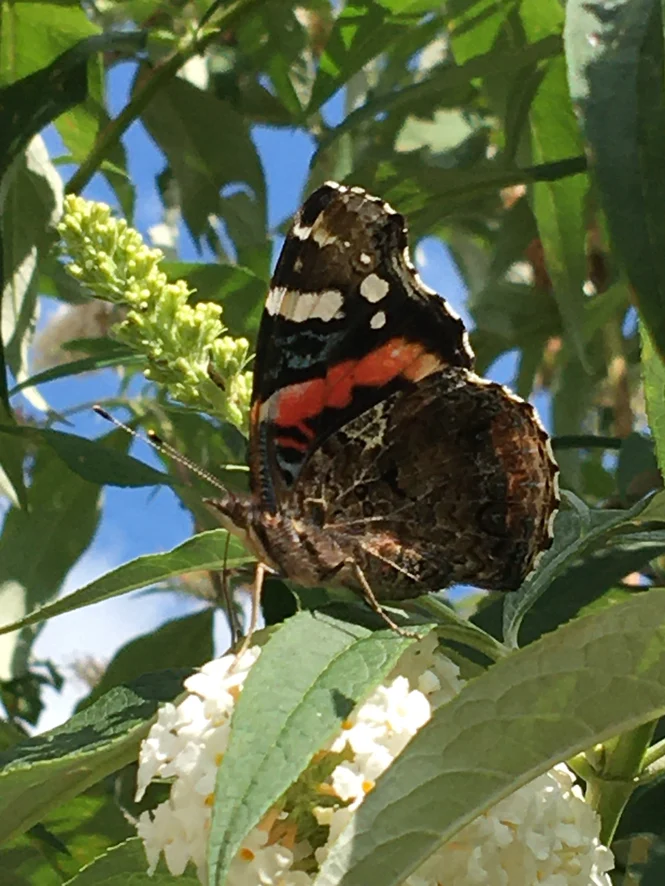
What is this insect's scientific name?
Vanessa atalanta
